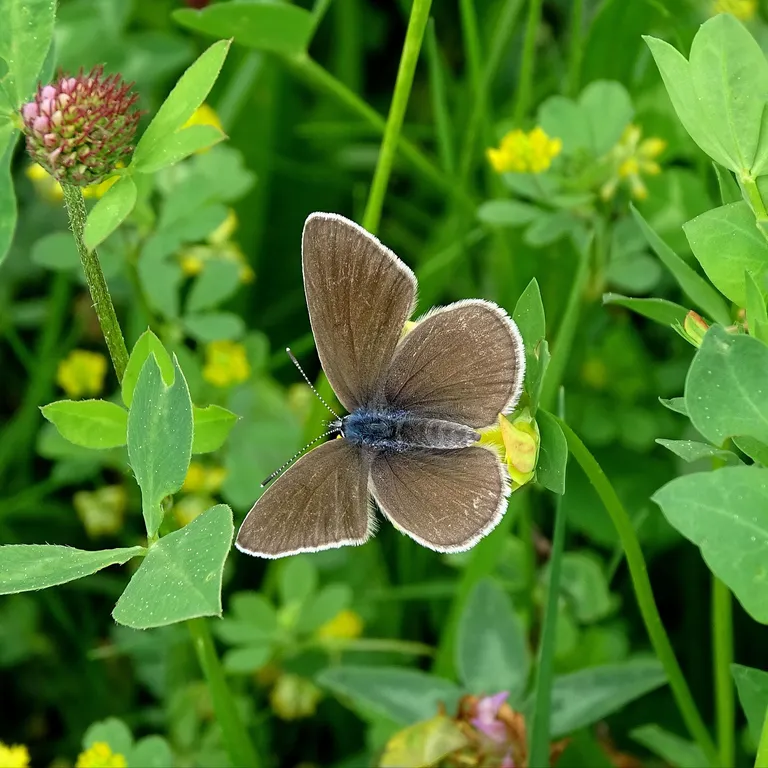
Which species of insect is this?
Cyaniris semiargus
